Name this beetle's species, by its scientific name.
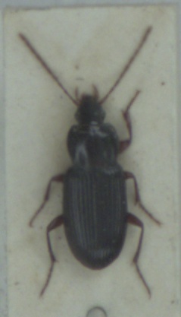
Pedius longicollis
